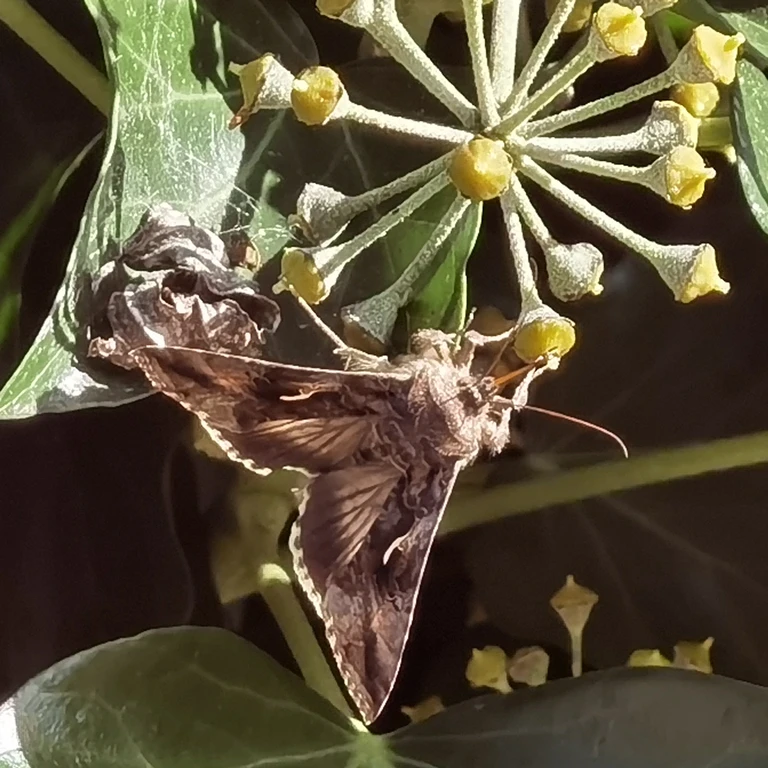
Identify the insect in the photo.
Autographa gamma
